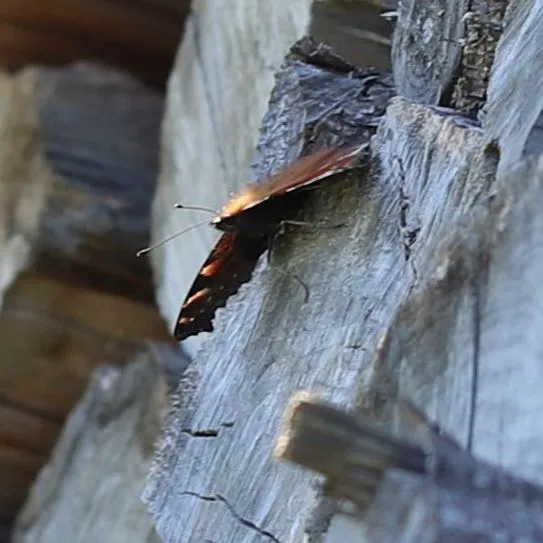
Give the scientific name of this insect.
Aglais io
